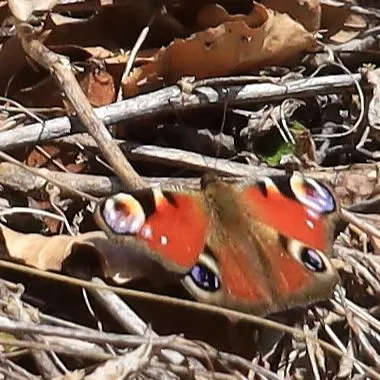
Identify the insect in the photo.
Aglais io
